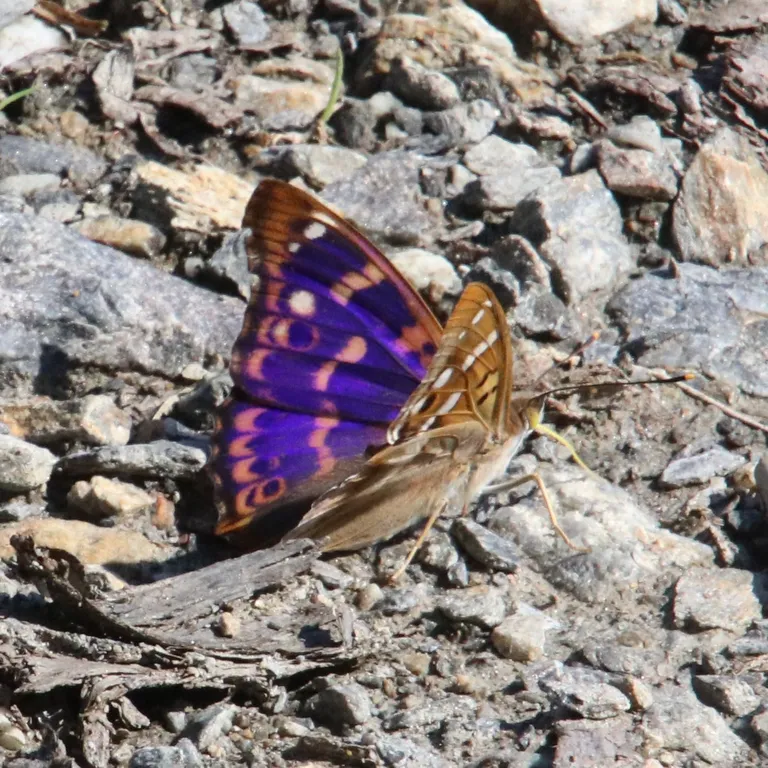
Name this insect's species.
Apatura ilia
